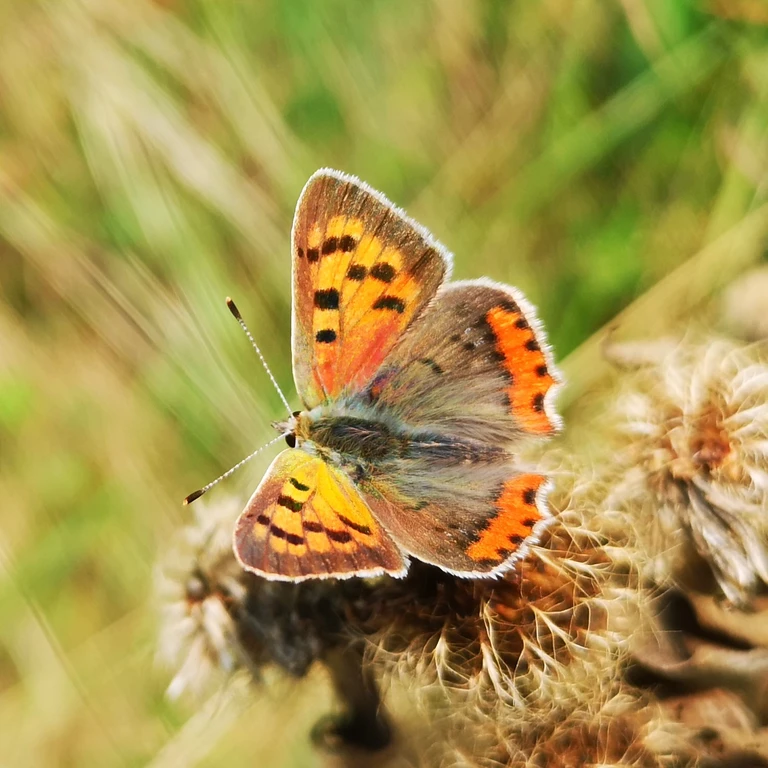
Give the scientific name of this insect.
Lycaena phlaeas
